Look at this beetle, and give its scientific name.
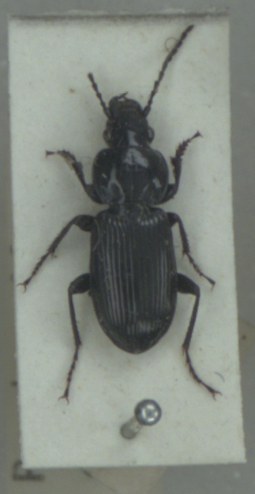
Pterostichus nigrita
